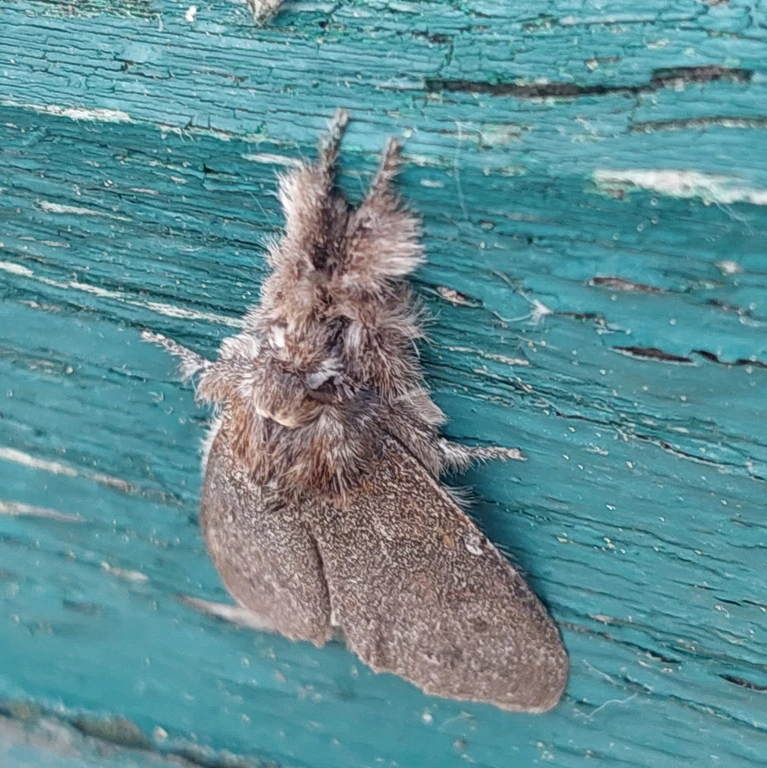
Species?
Calliteara pudibunda
